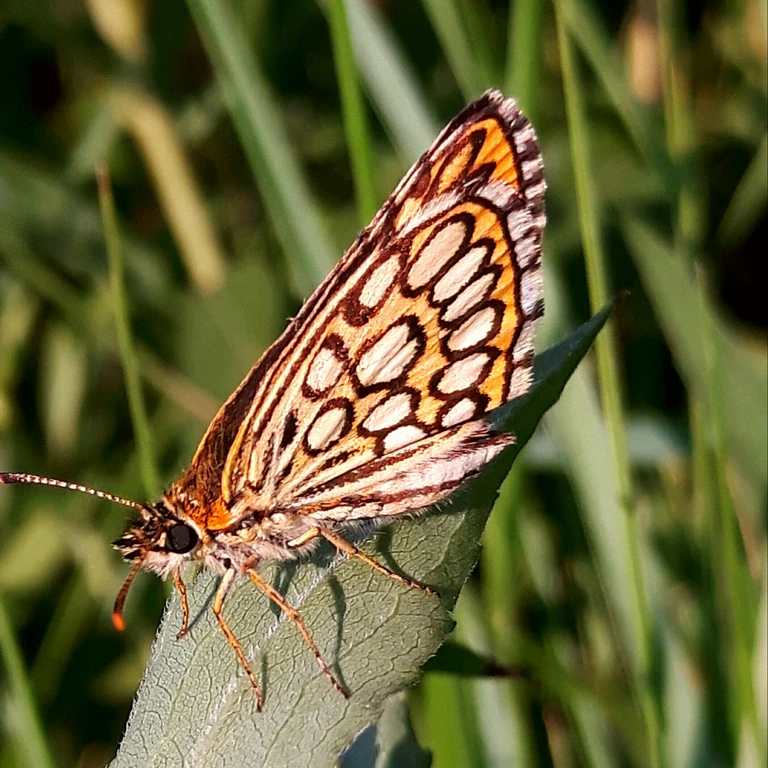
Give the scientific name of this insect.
Heteropterus morpheus
